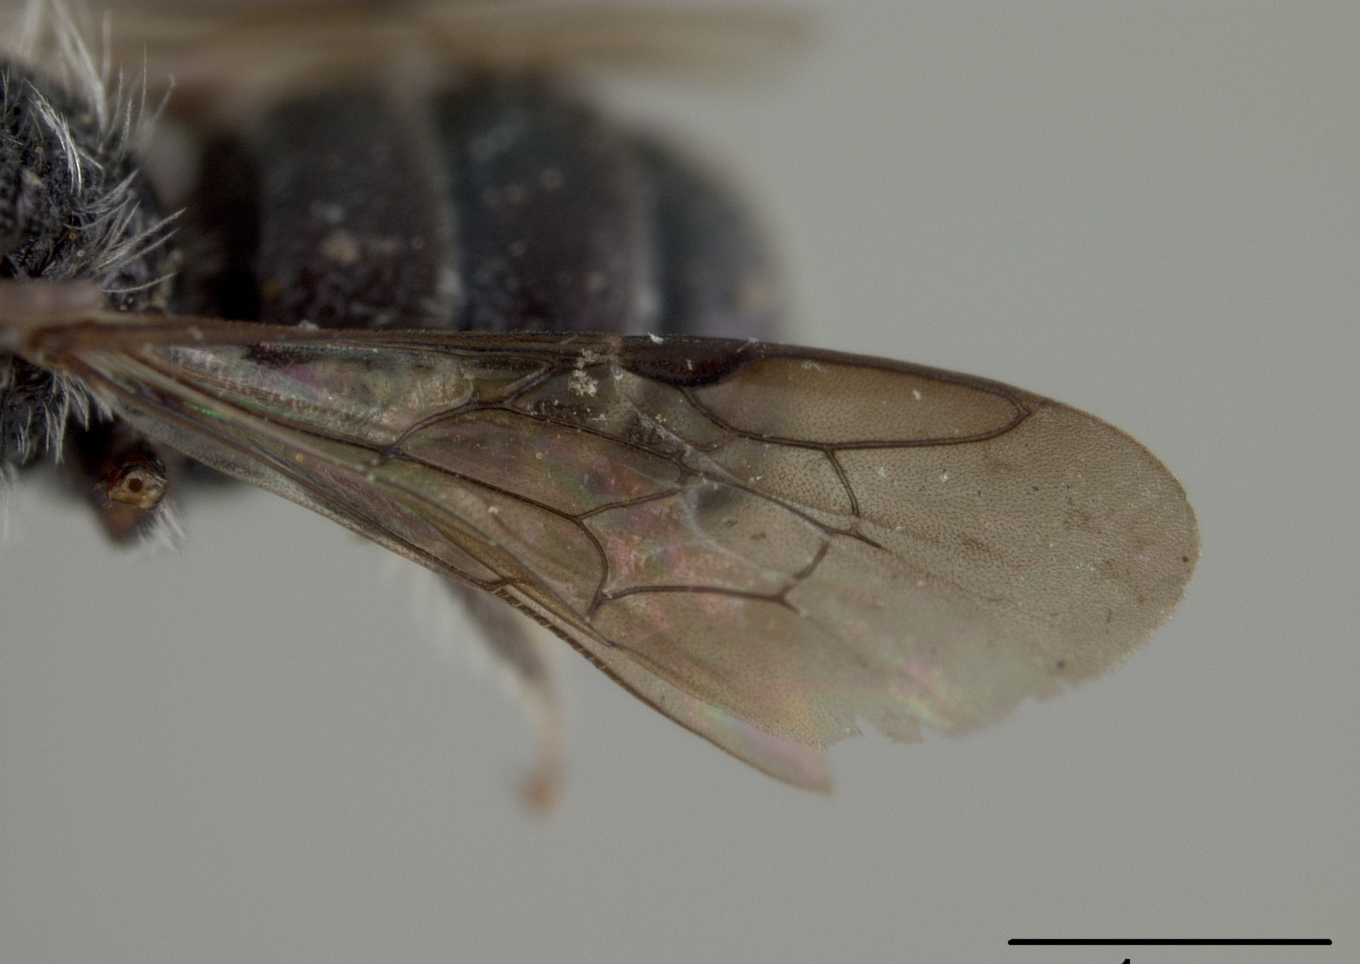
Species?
Heriades leavitti
